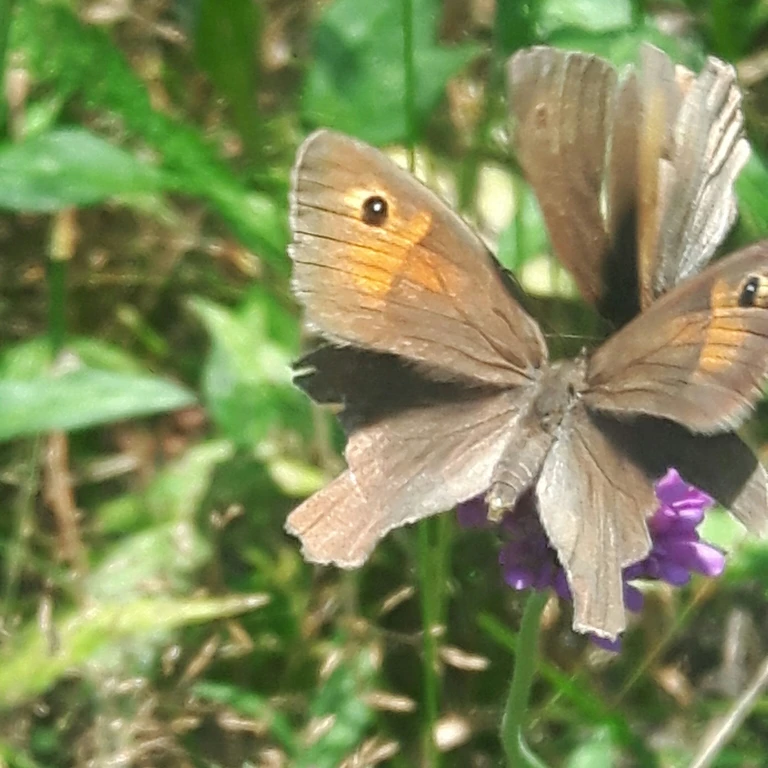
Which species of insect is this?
Maniola jurtina
